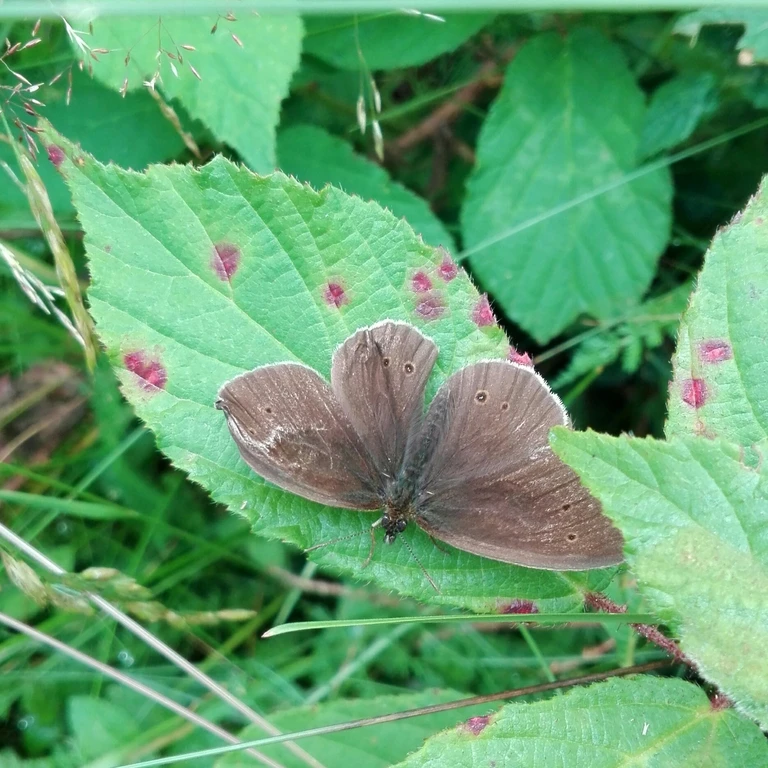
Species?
Aphantopus hyperantus
